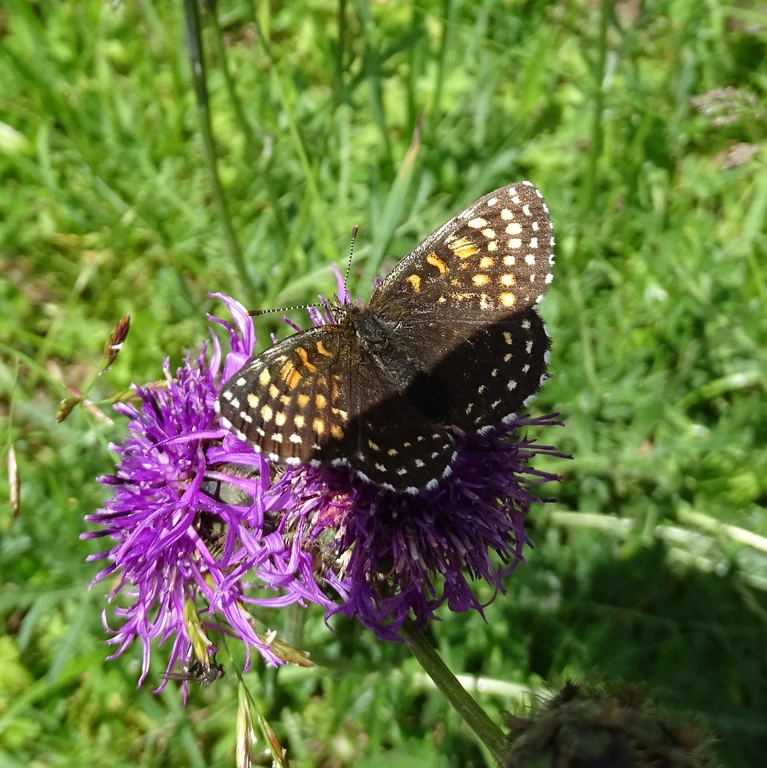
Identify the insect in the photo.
Melitaea diamina
